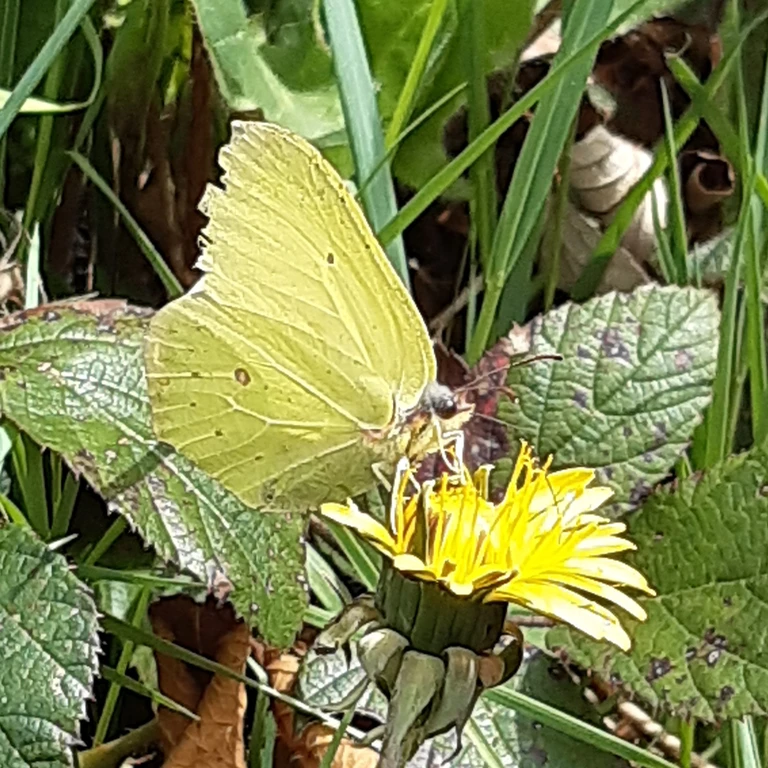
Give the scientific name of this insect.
Gonepteryx rhamni
